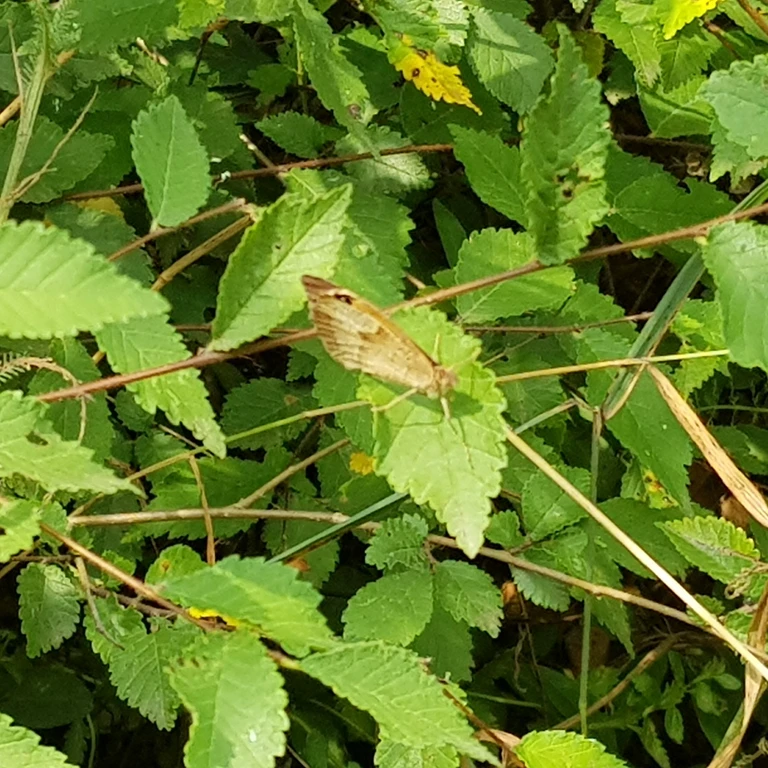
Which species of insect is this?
Maniola jurtina
